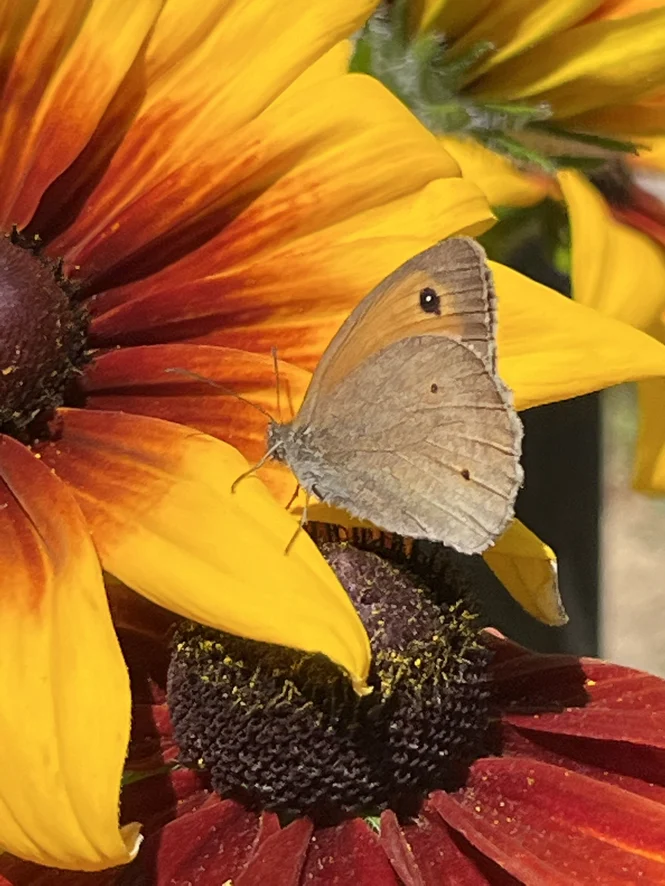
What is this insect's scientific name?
Maniola jurtina
